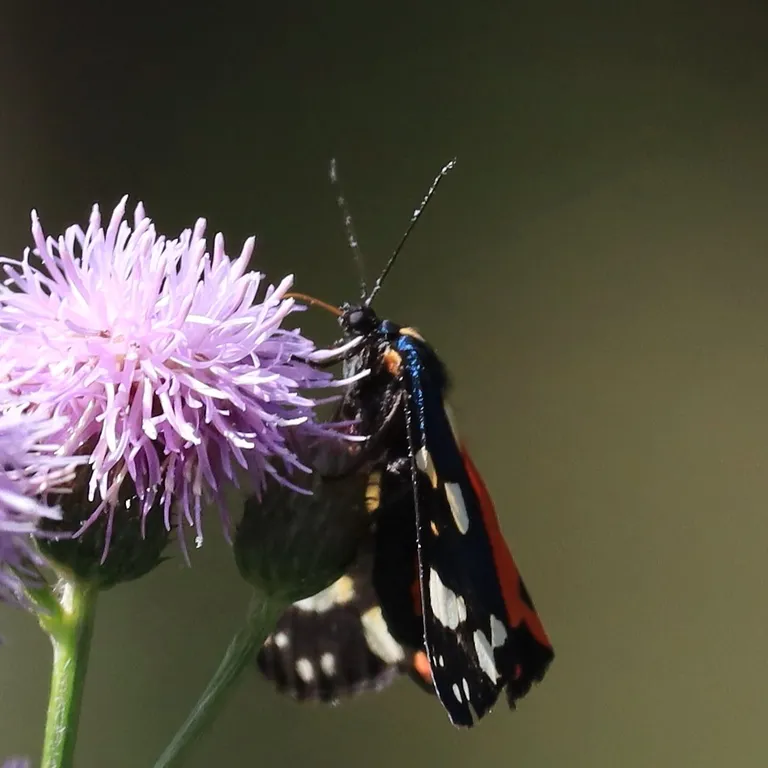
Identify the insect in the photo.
Callimorpha dominula
